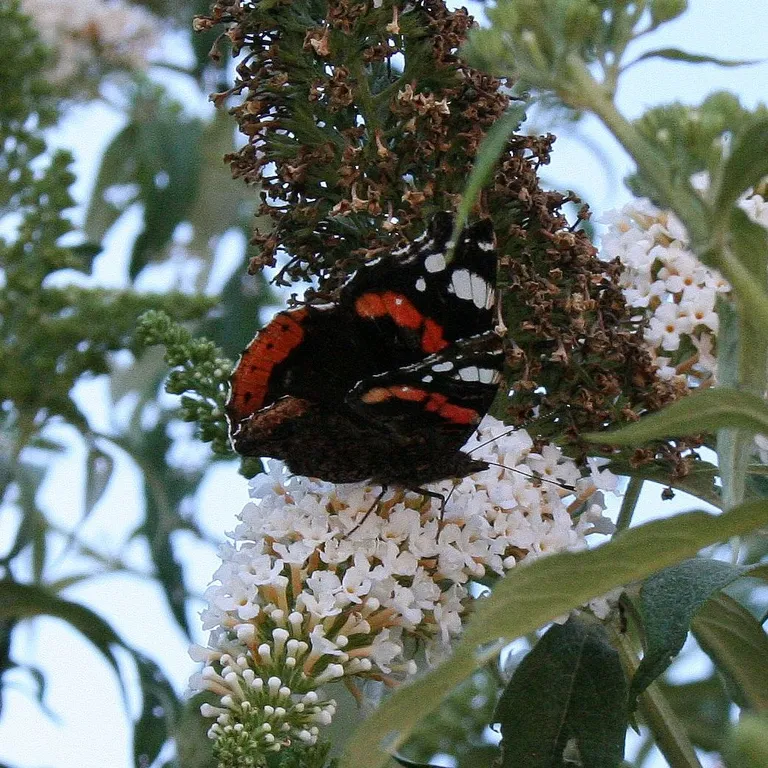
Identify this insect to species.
Vanessa atalanta
